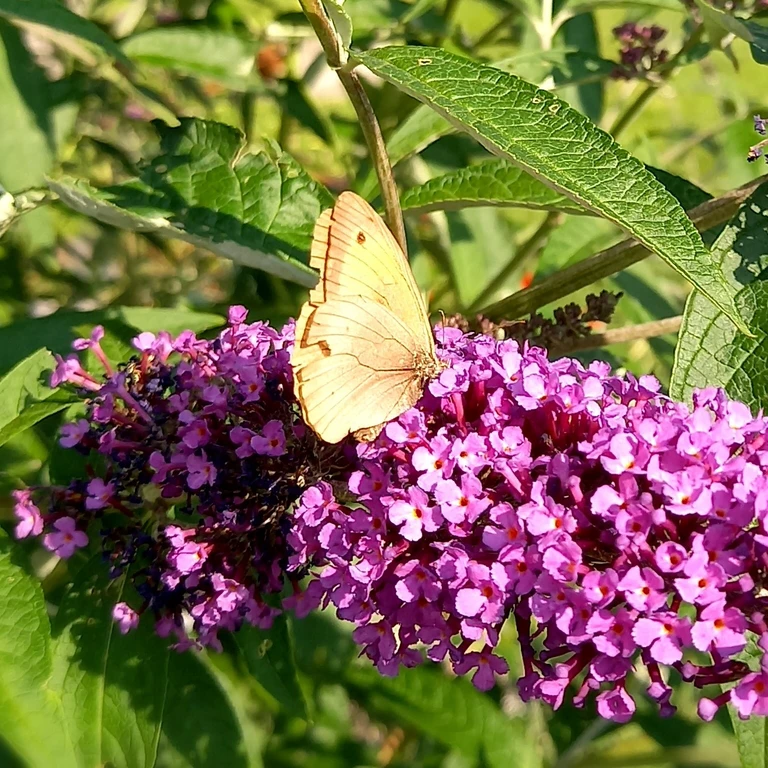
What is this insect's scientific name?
Maniola jurtina
